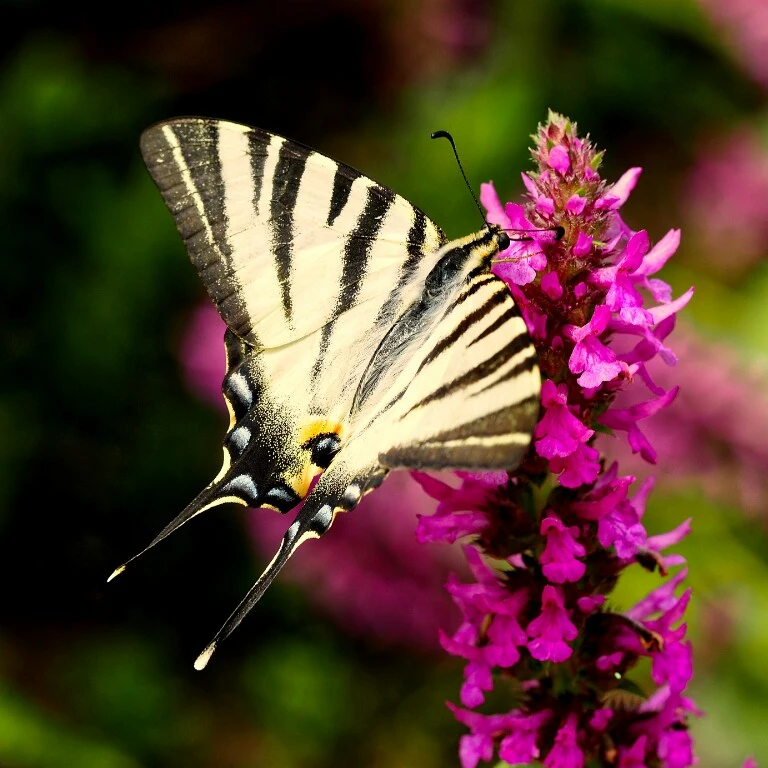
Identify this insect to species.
Iphiclides podalirius
